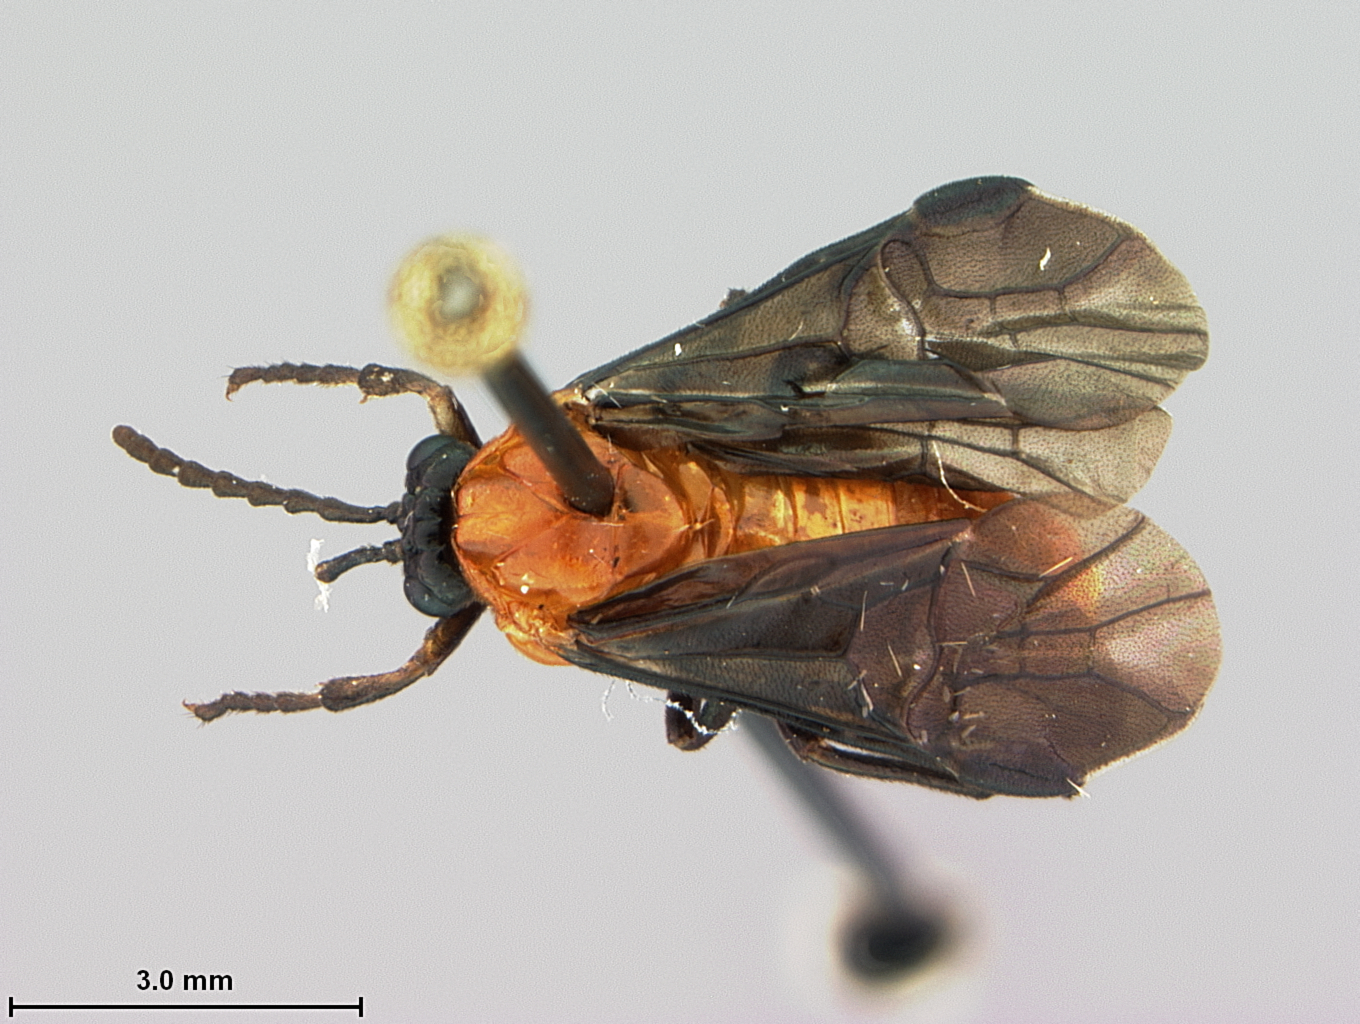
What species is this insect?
Decameria hegua
